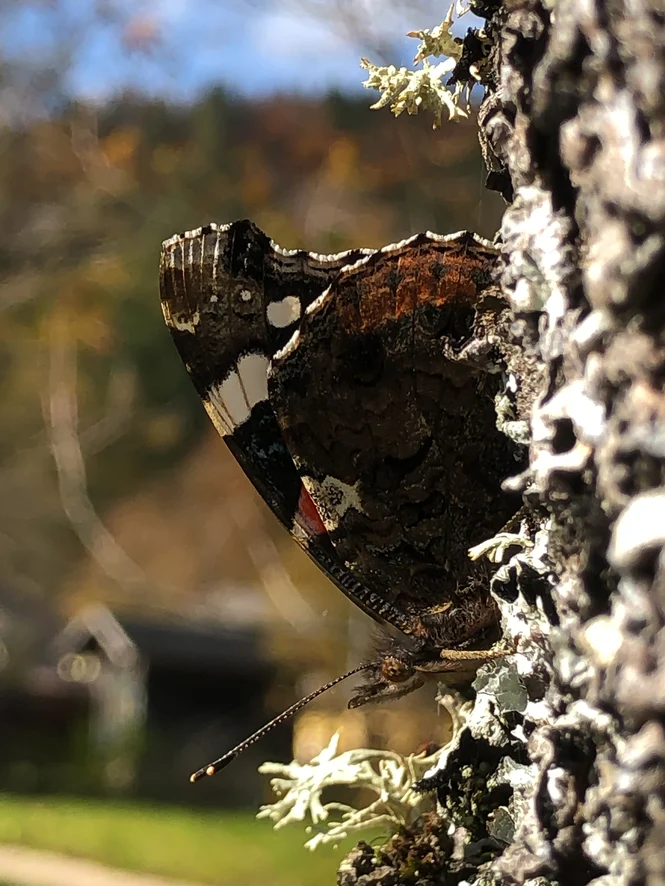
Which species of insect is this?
Vanessa atalanta
